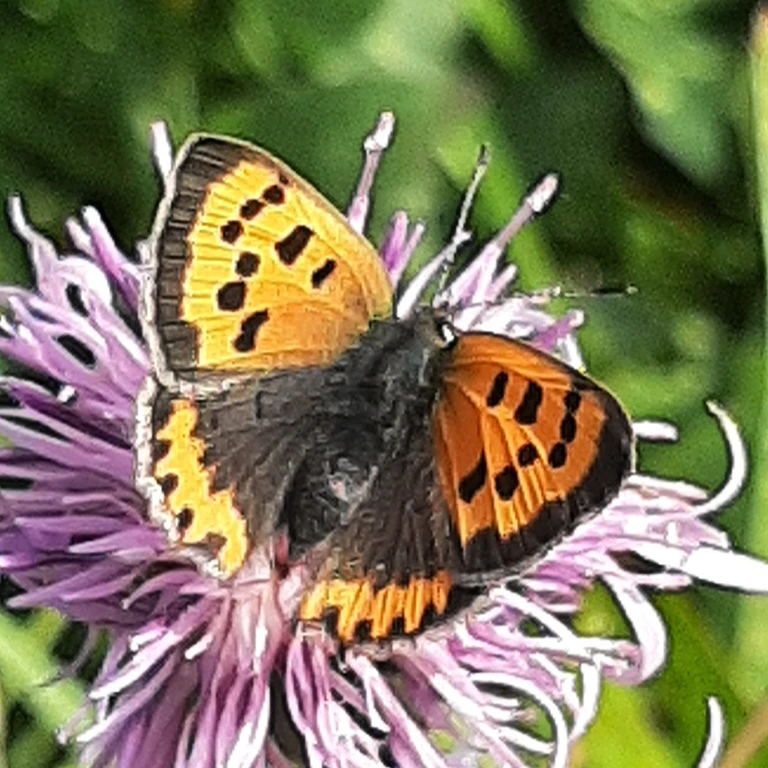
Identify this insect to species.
Lycaena phlaeas
